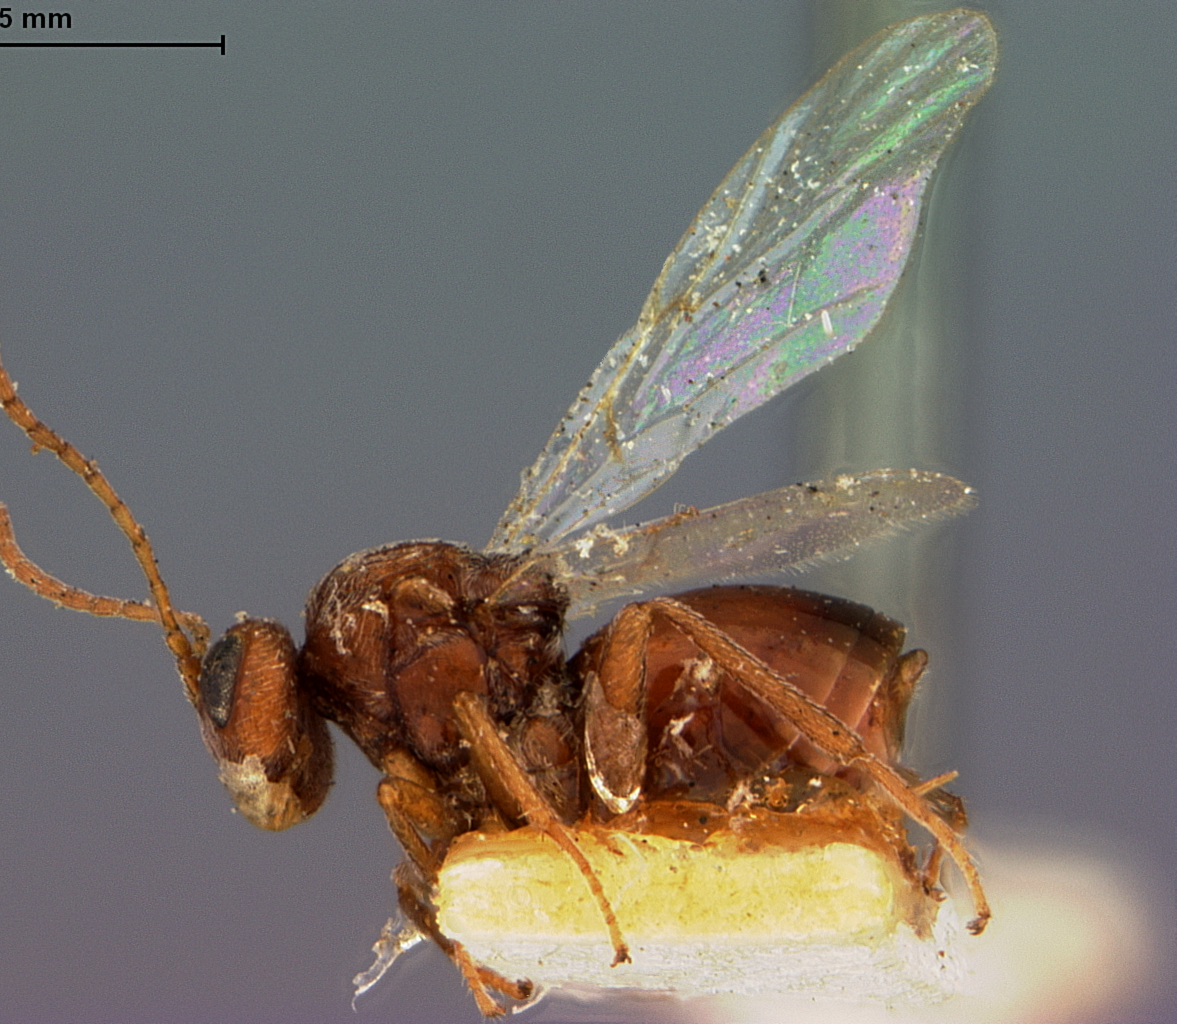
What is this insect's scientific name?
Andricus cinnamomeus
